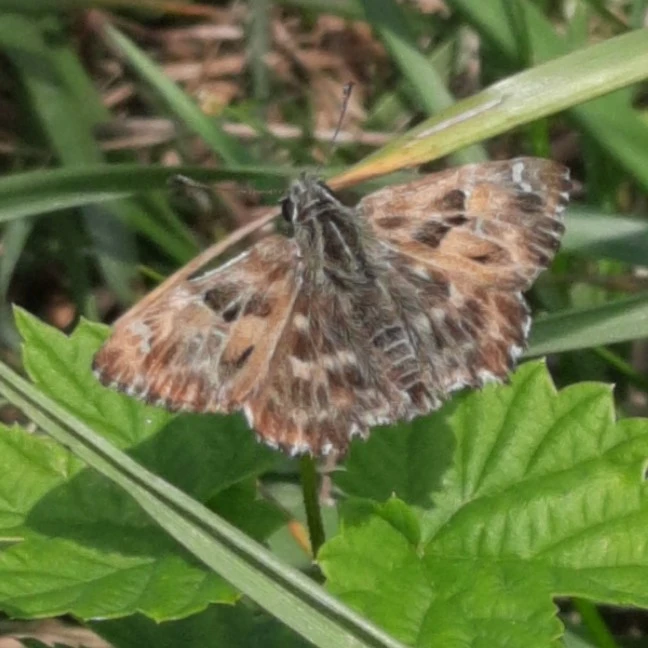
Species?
Carcharodus alceae
